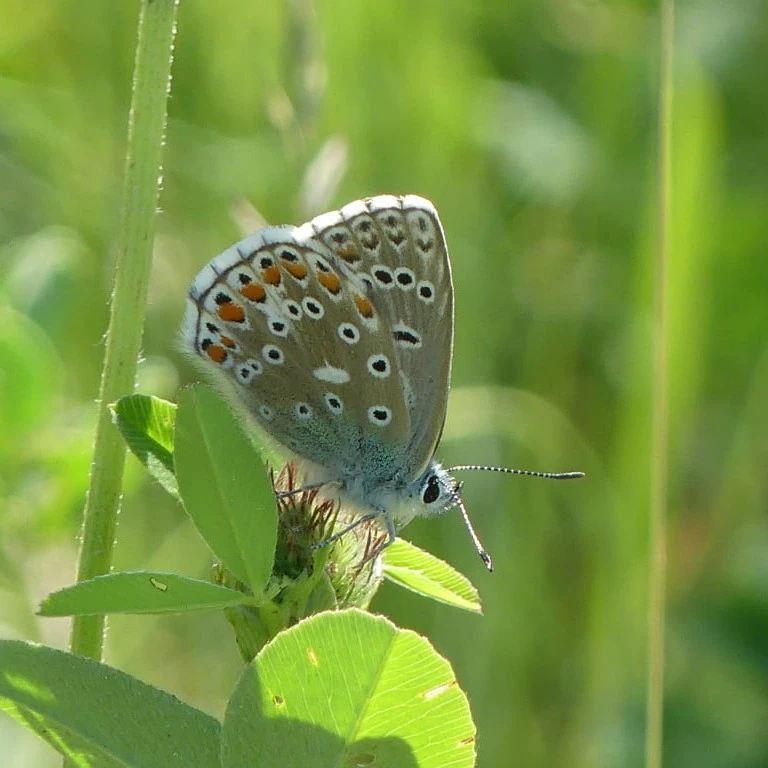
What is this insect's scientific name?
Lysandra bellargus
